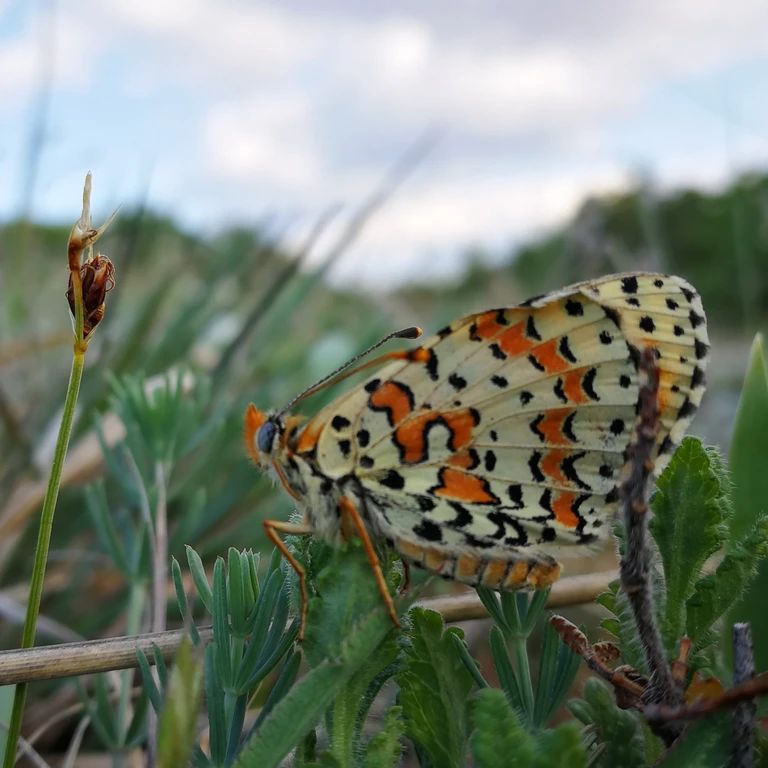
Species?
Melitaea didyma
